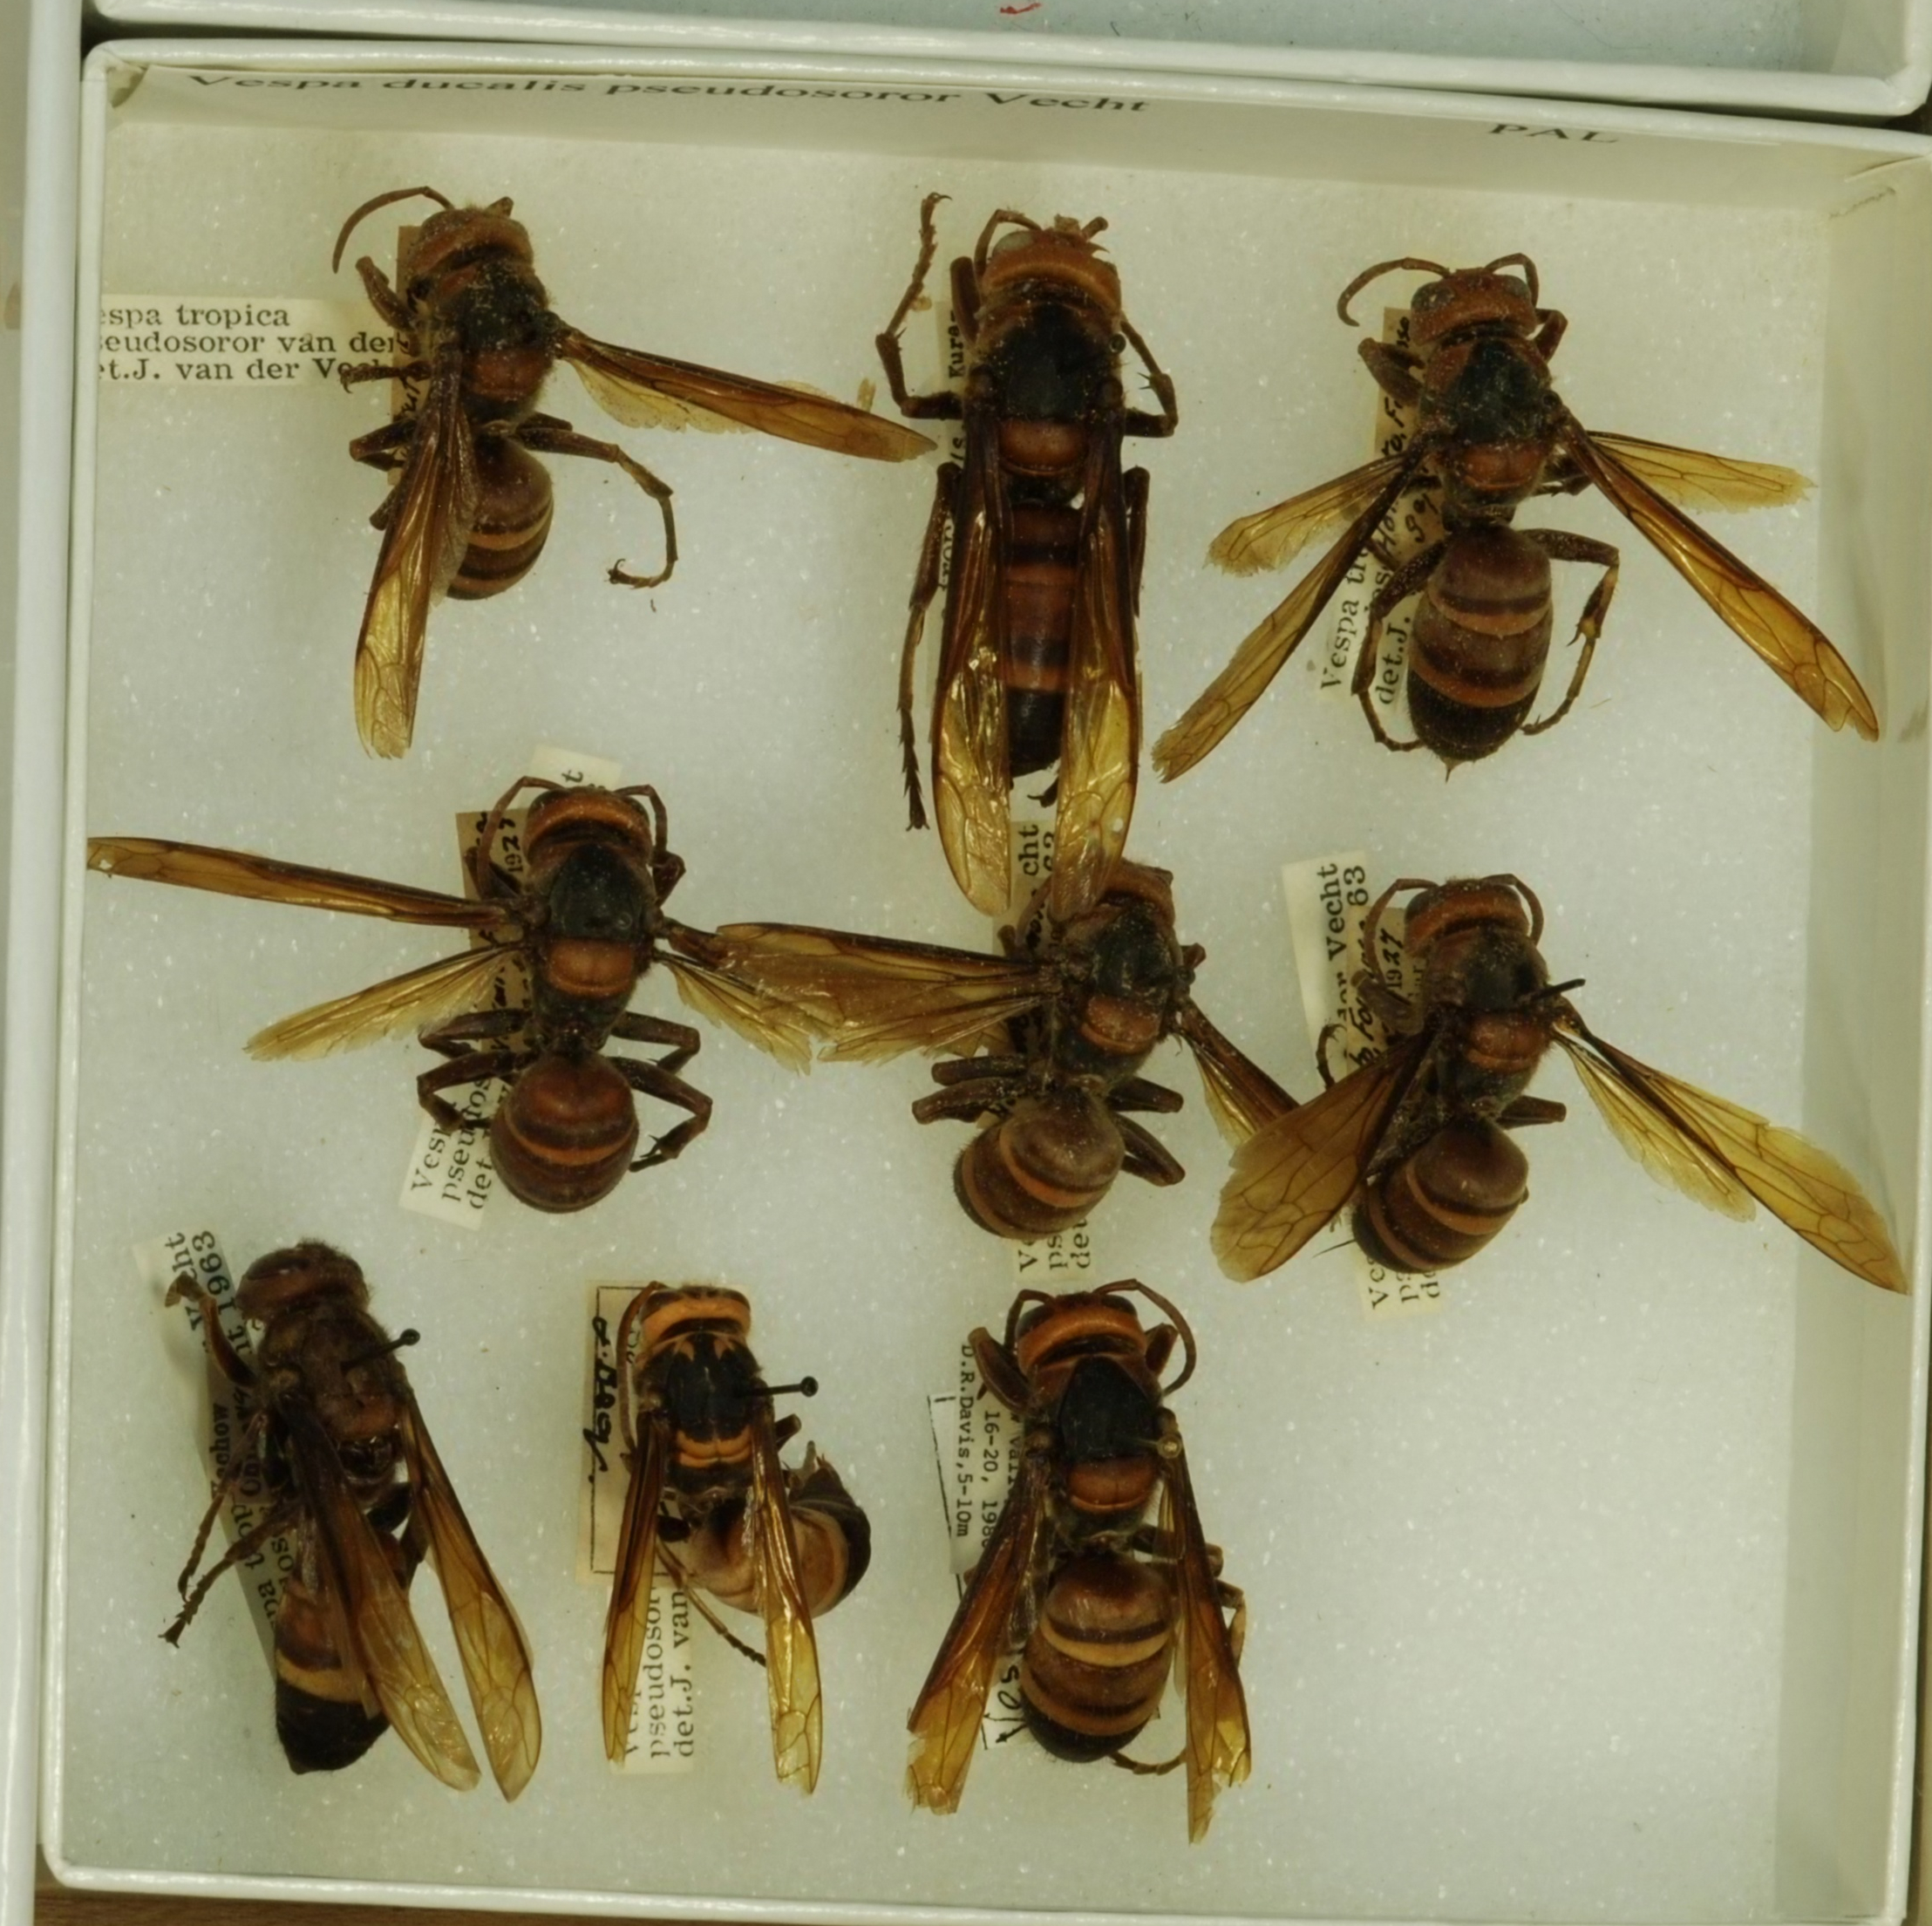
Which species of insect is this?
Vespa ducalis
